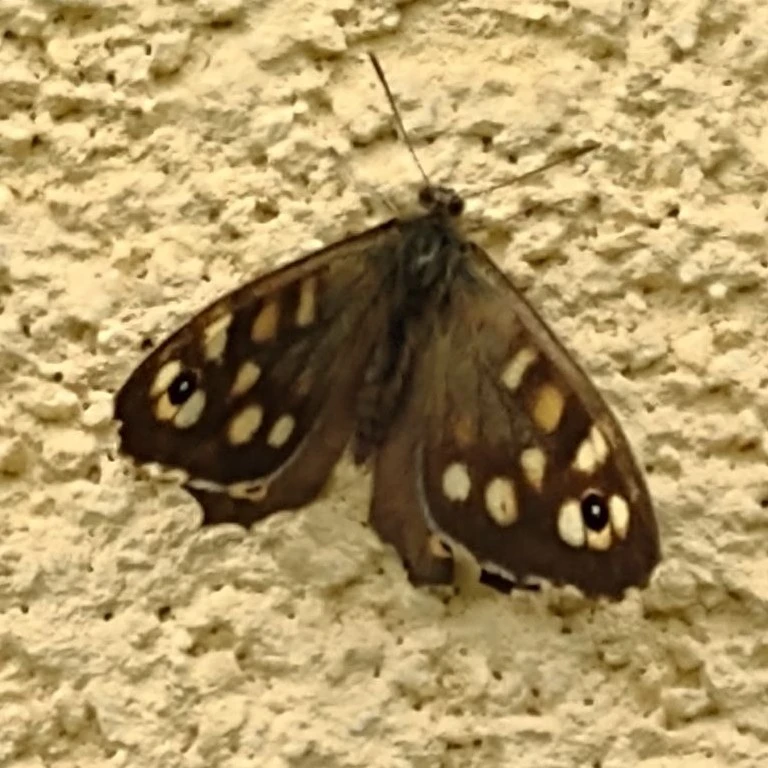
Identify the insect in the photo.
Pararge aegeria
